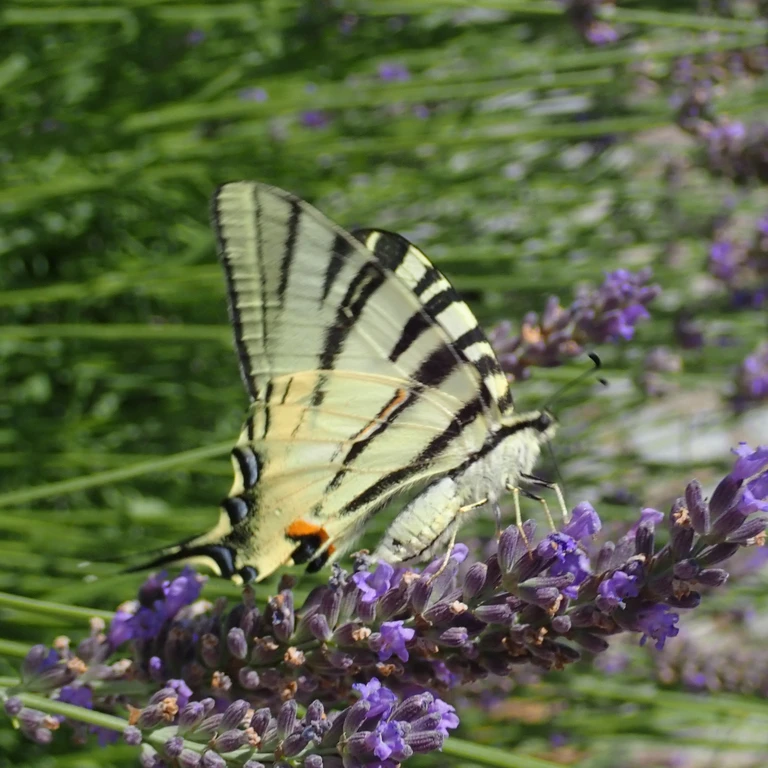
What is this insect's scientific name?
Iphiclides podalirius
